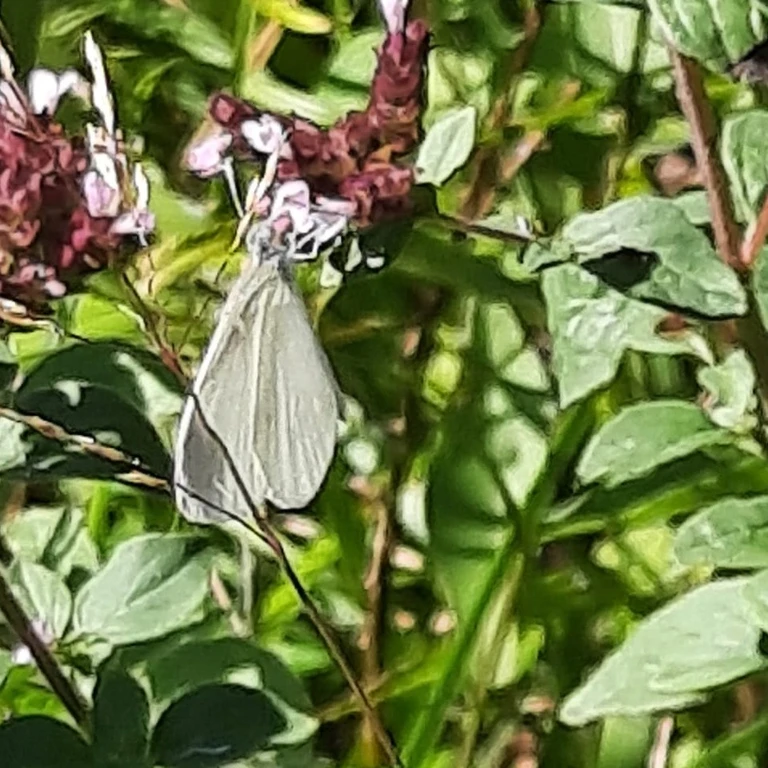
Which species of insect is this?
Leptidea sinapis/juvernica
